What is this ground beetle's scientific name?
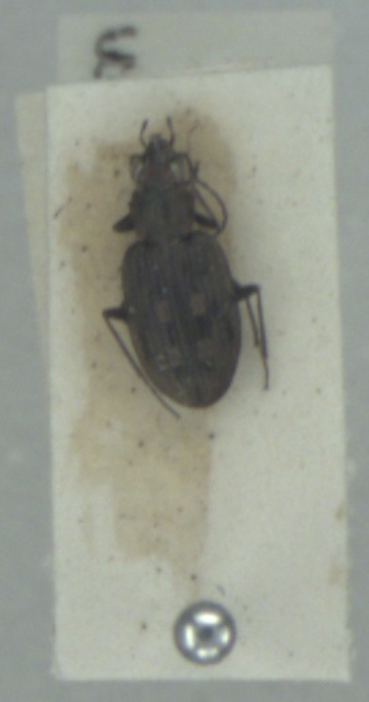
Bembidion litorale
